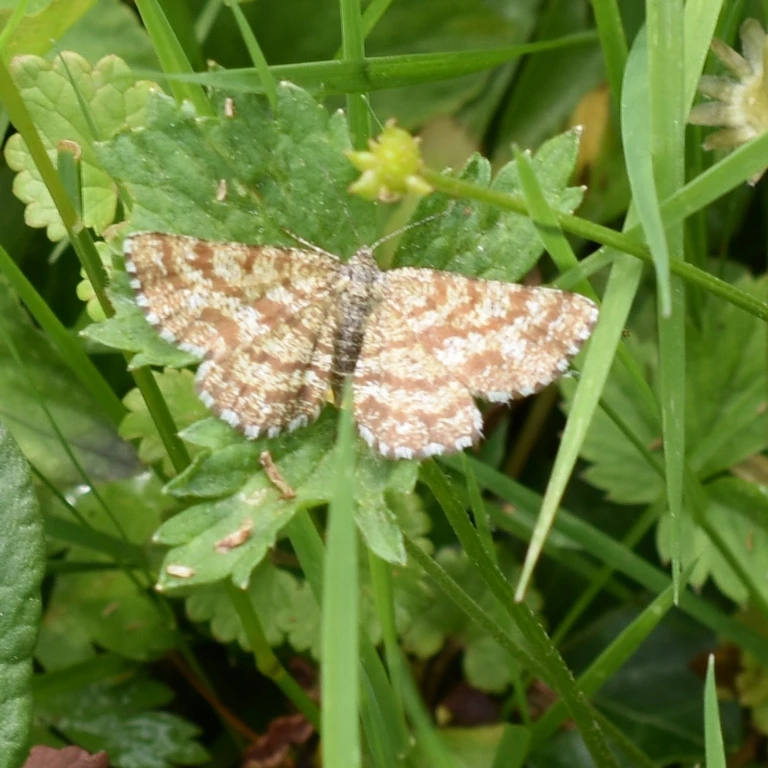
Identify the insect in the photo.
Ematurga atomaria
